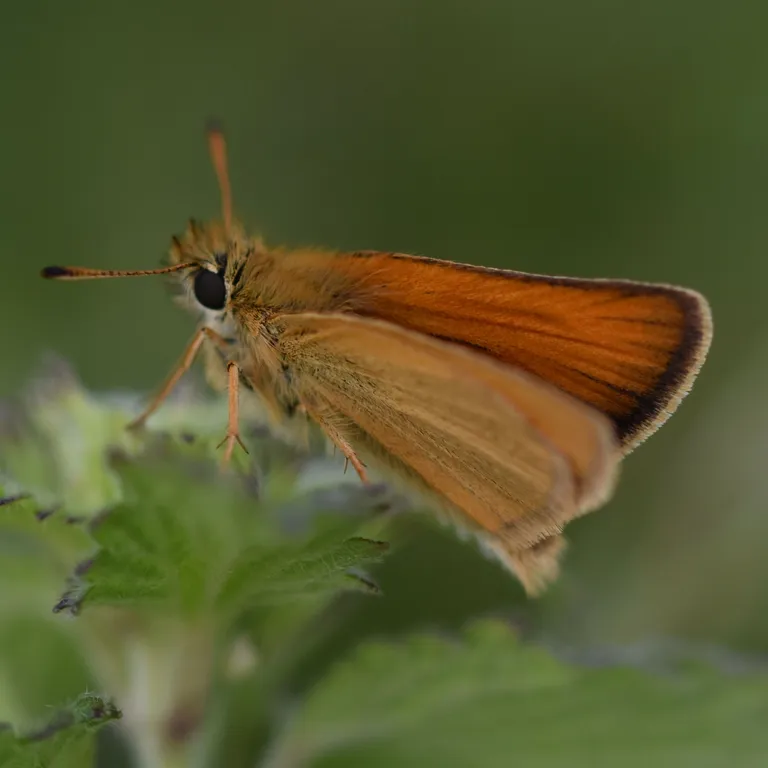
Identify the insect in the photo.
Thymelicus lineola
